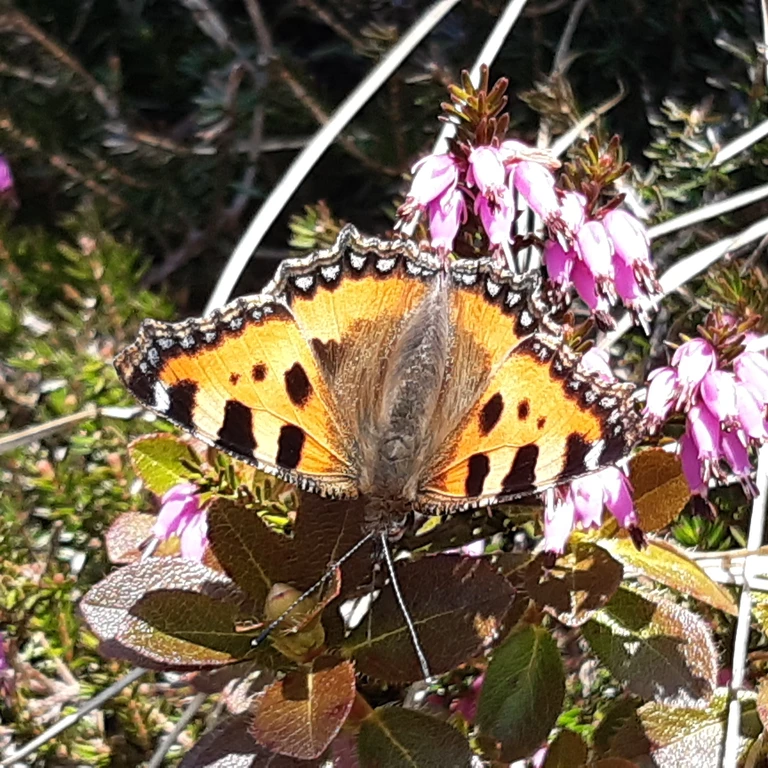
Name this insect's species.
Aglais urticae
